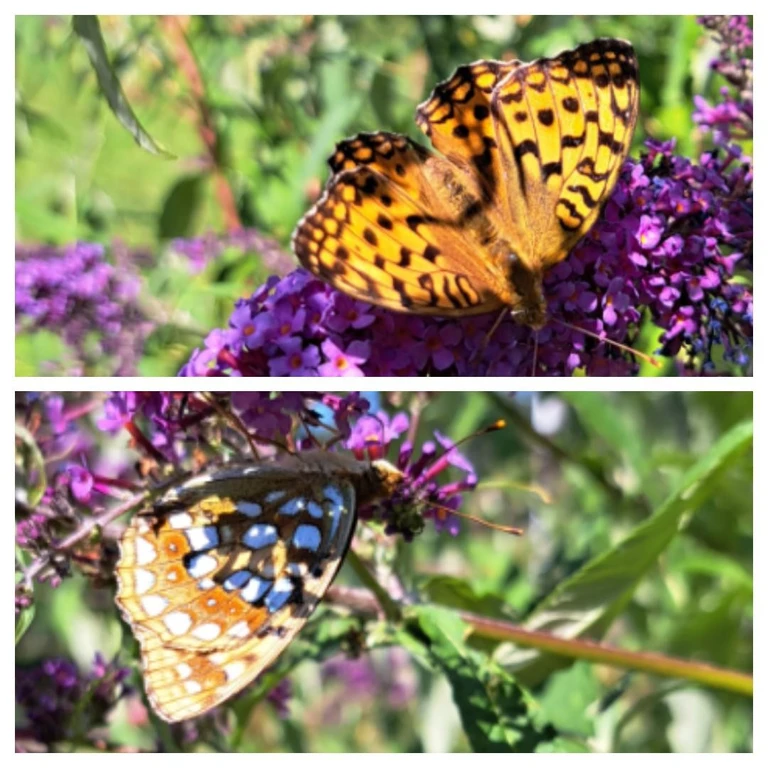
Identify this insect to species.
Fabriciana adippe
